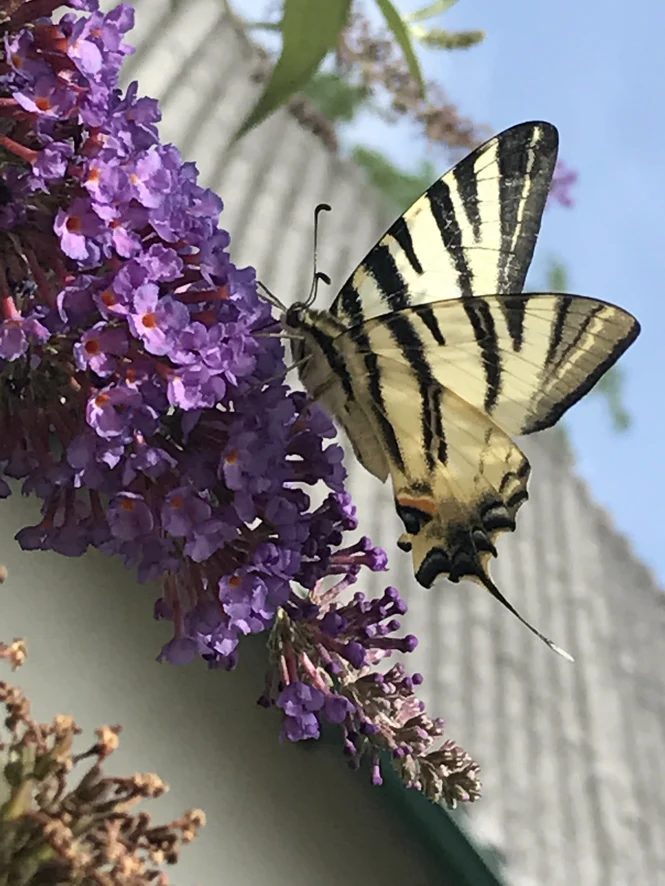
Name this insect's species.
Iphiclides podalirius
